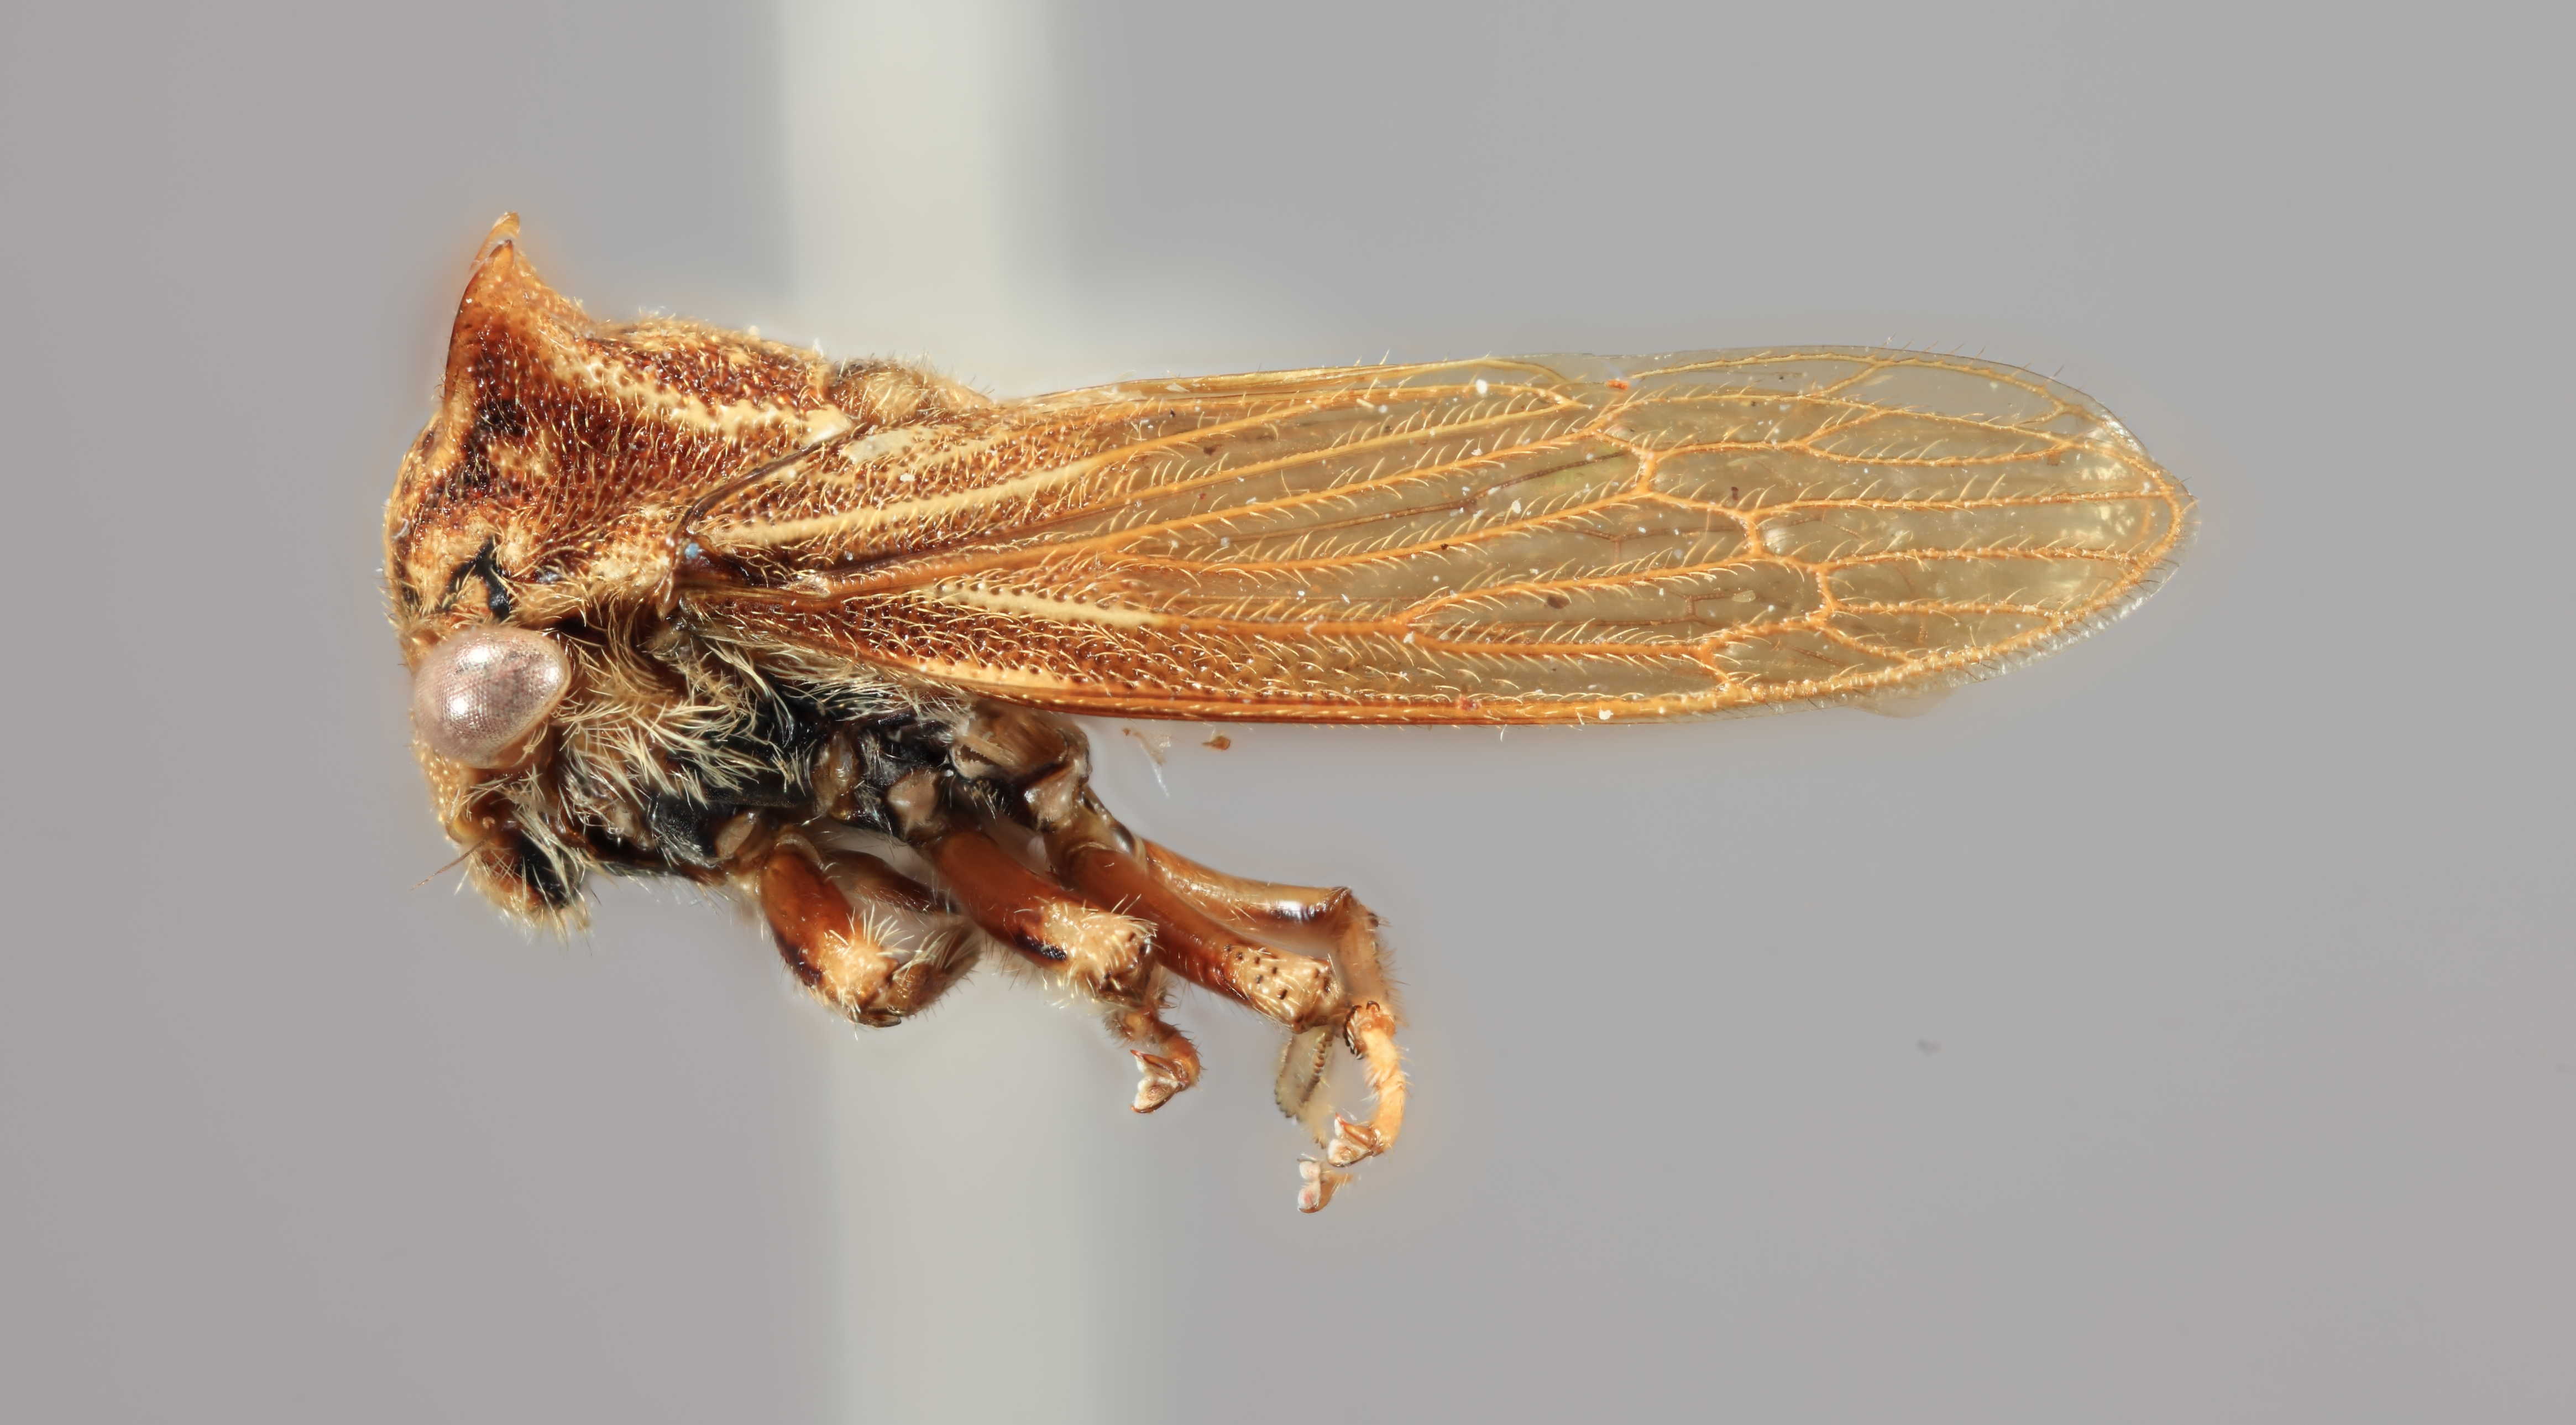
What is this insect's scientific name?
Tolania picta
